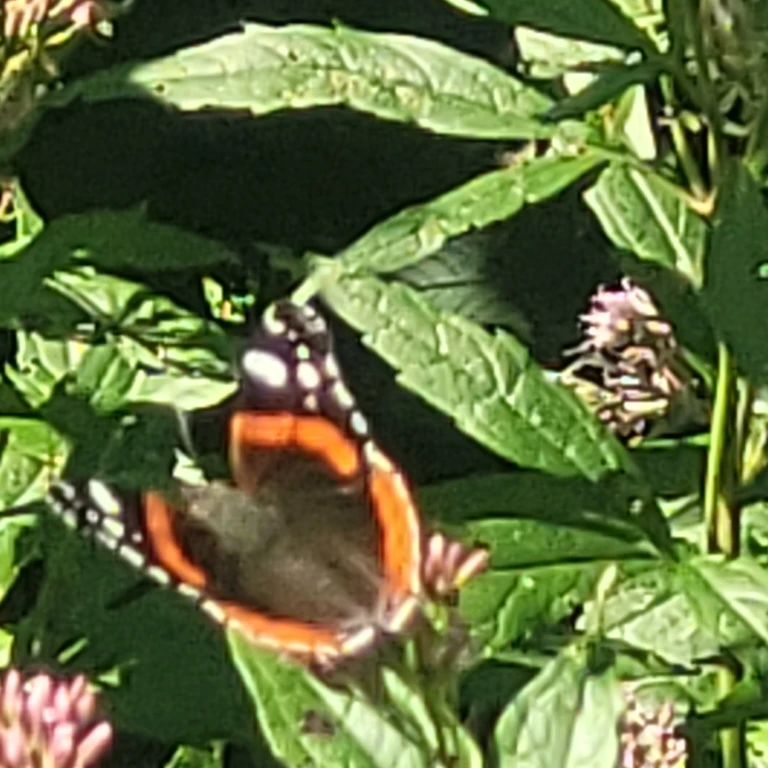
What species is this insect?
Vanessa atalanta
